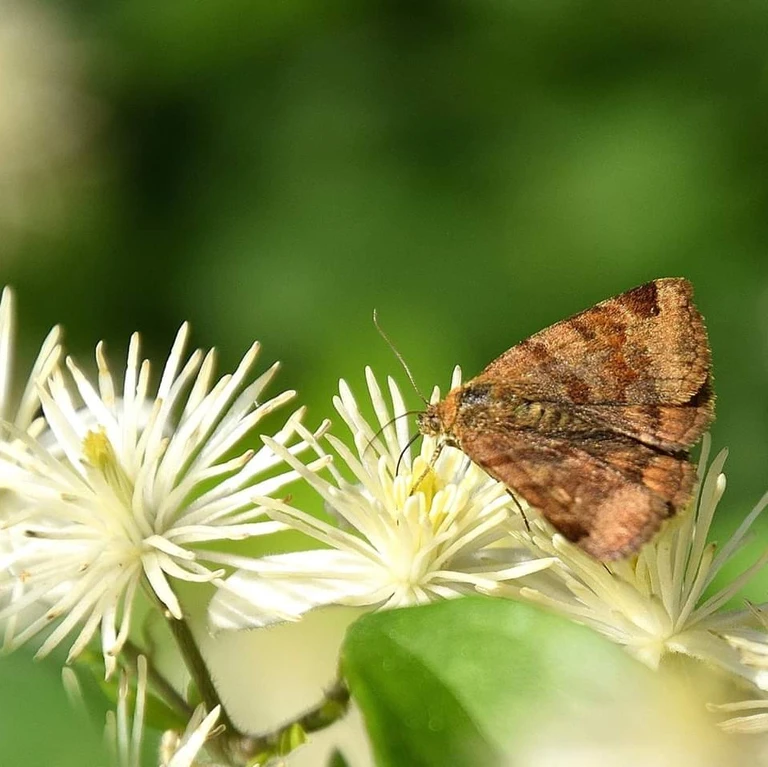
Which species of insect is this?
Euclidia glyphica
